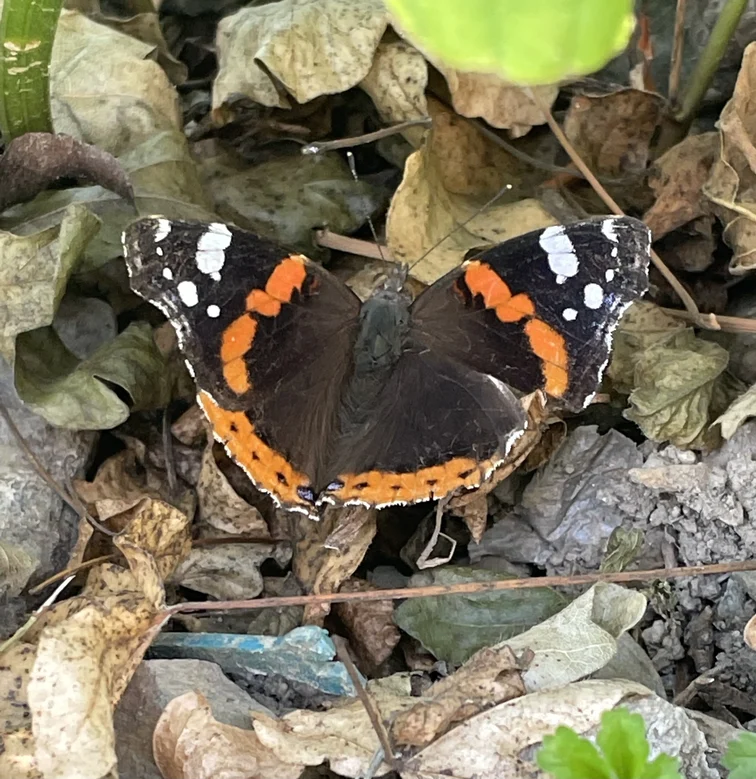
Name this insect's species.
Vanessa atalanta
